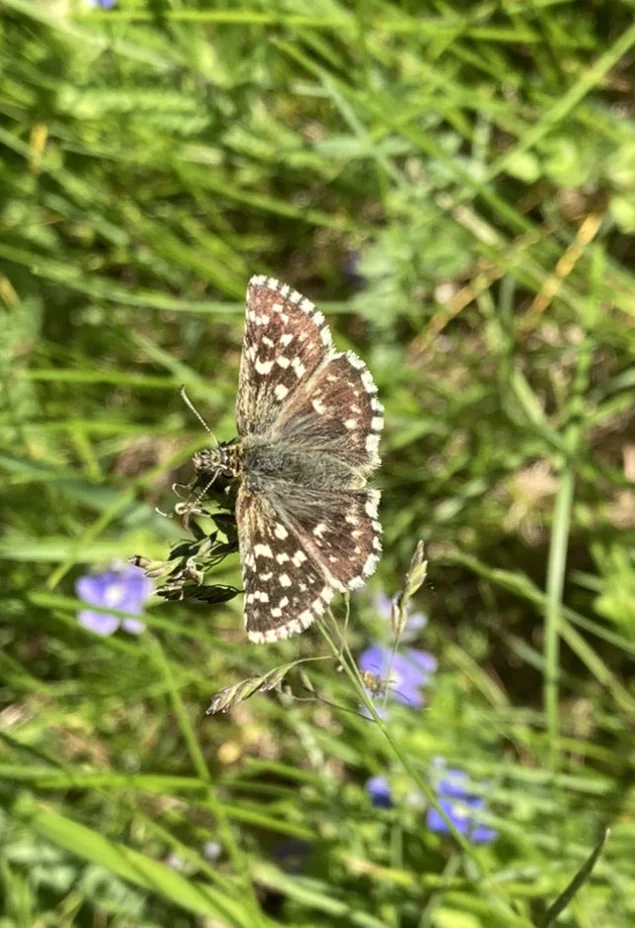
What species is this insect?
Pyrgus malvae
